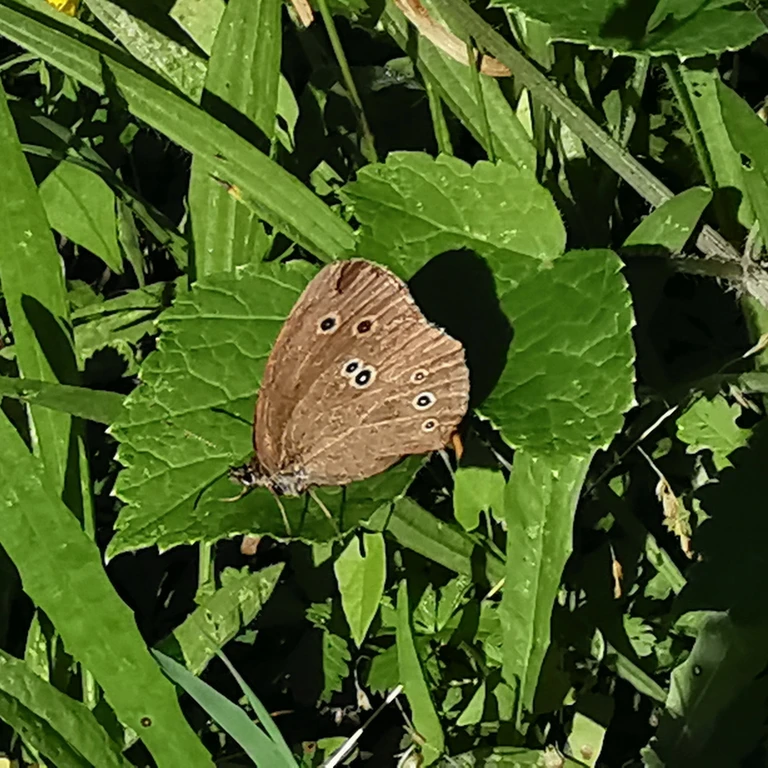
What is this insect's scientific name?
Aphantopus hyperantus
